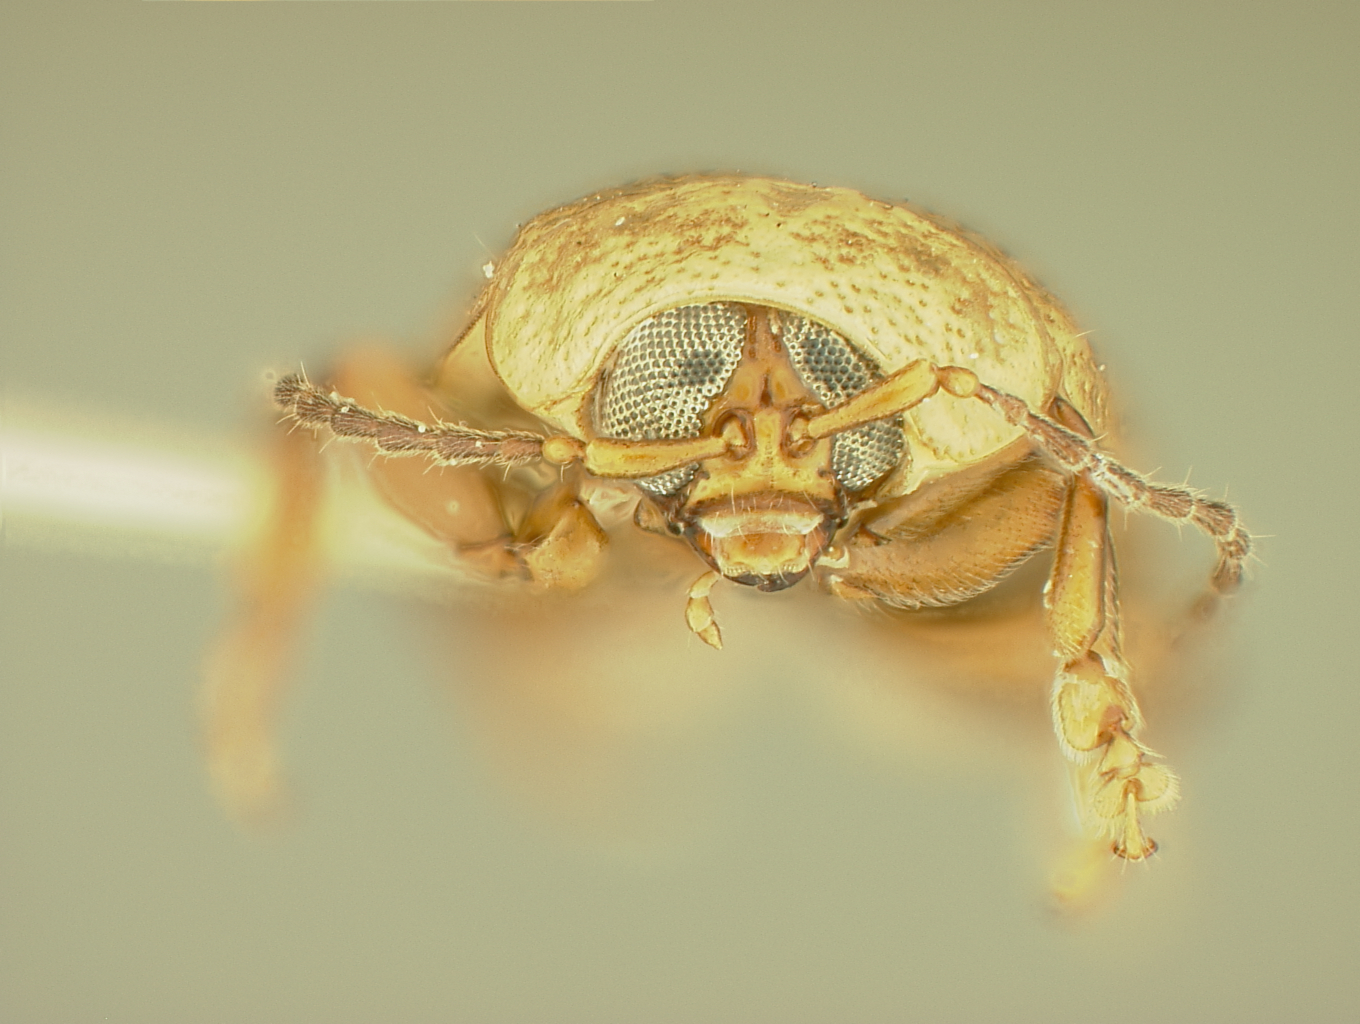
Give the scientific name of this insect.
Glyptobregma portoricense
